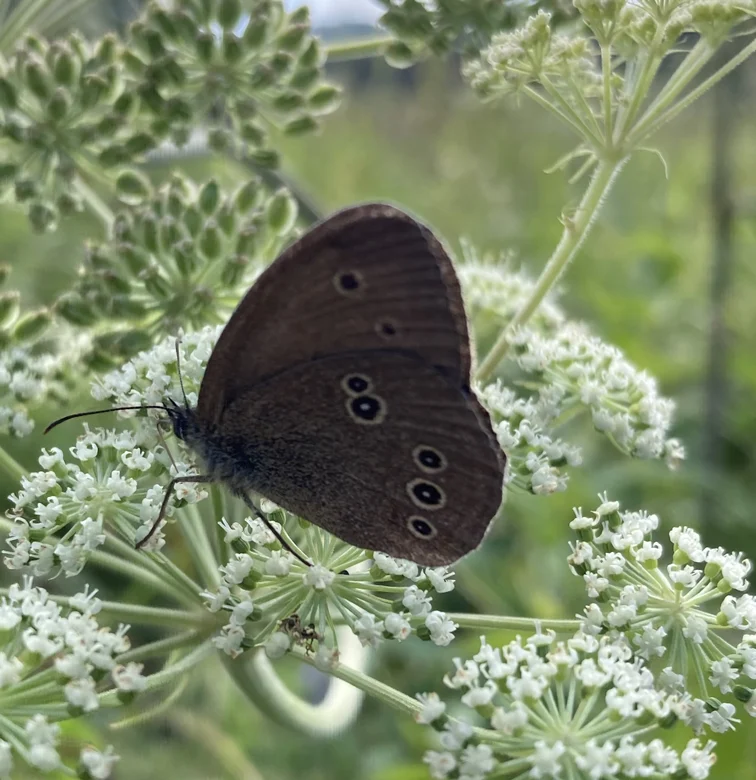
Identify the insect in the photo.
Aphantopus hyperantus
